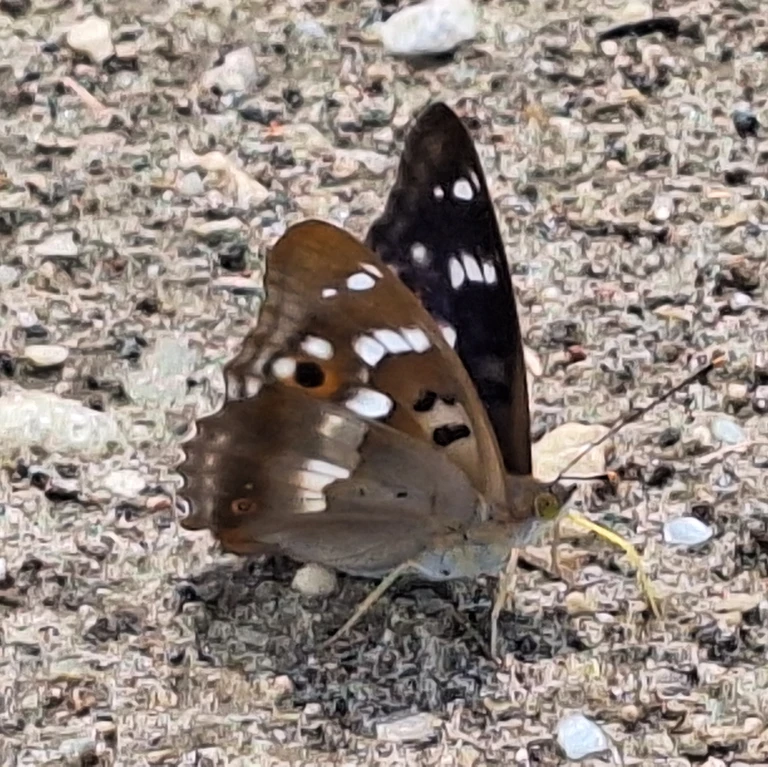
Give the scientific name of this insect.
Apatura ilia
